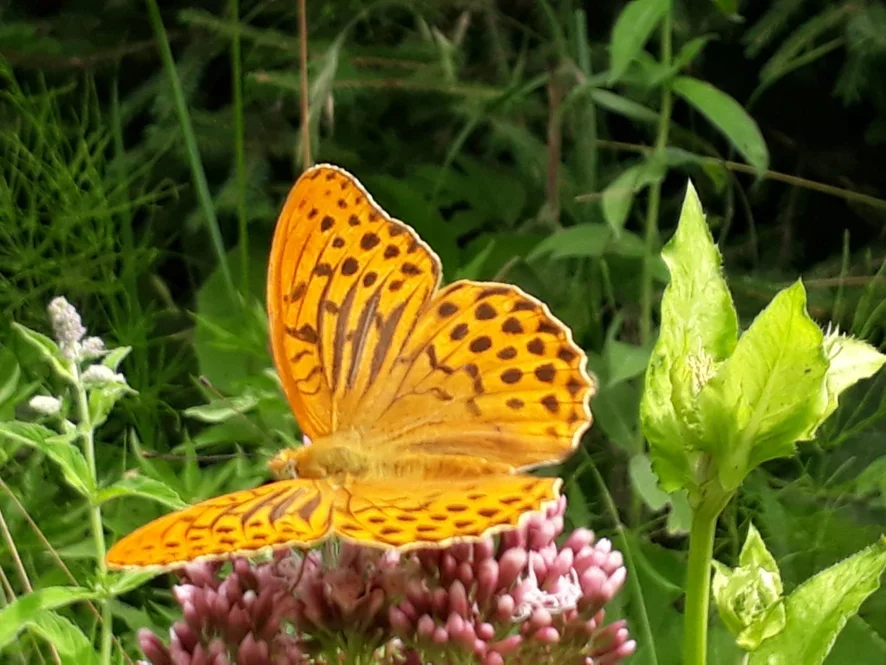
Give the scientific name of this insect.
Argynnis paphia
